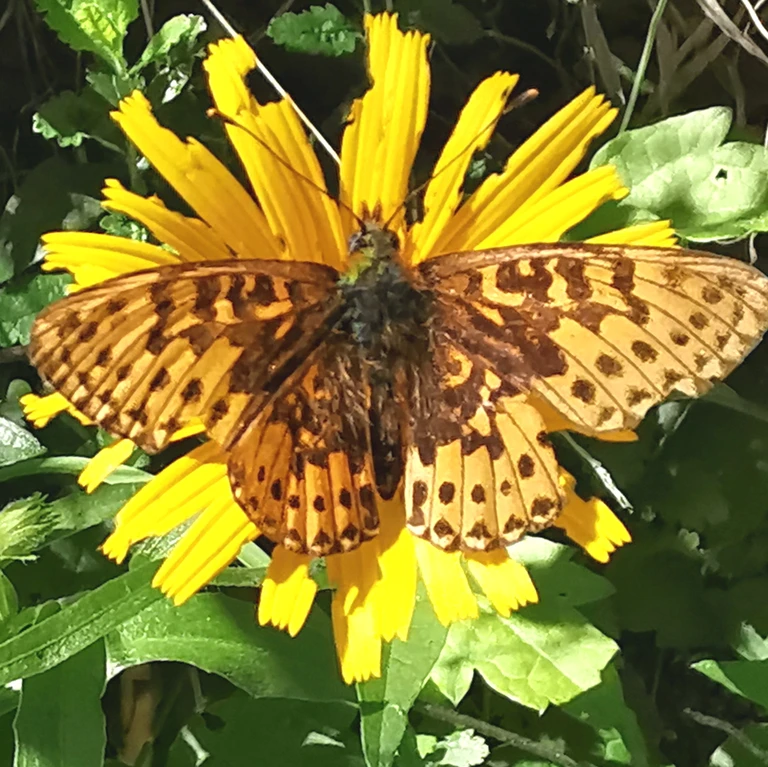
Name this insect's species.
Boloria euphrosyne (also Clossiana euphrosyne)
